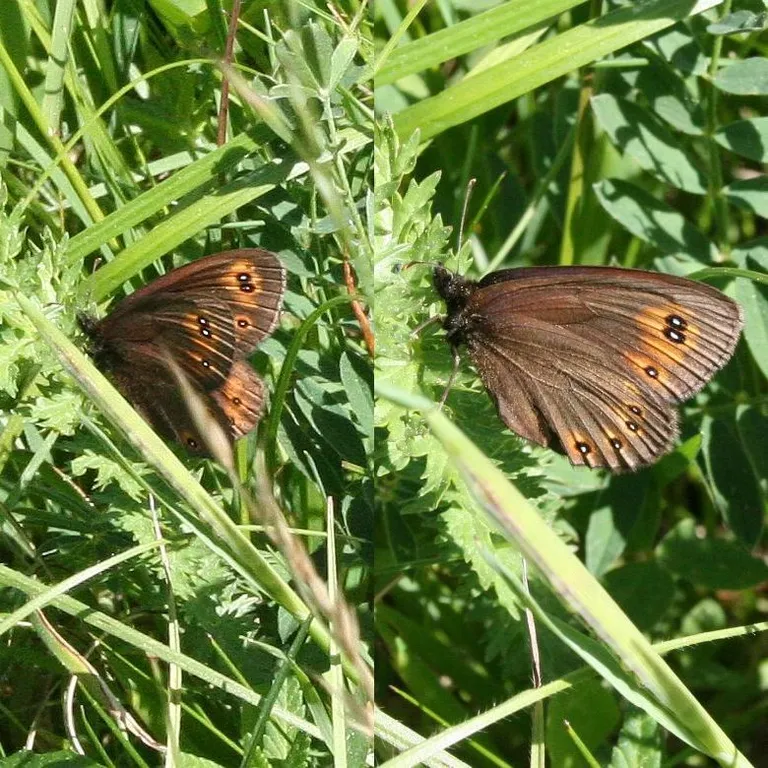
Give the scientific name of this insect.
Erebia medusa
